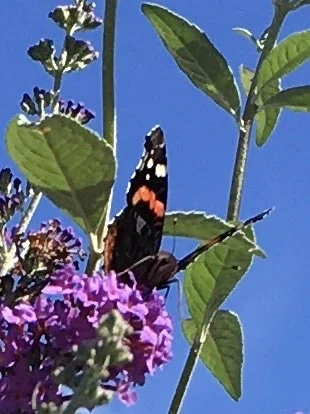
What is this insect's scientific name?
Vanessa atalanta
